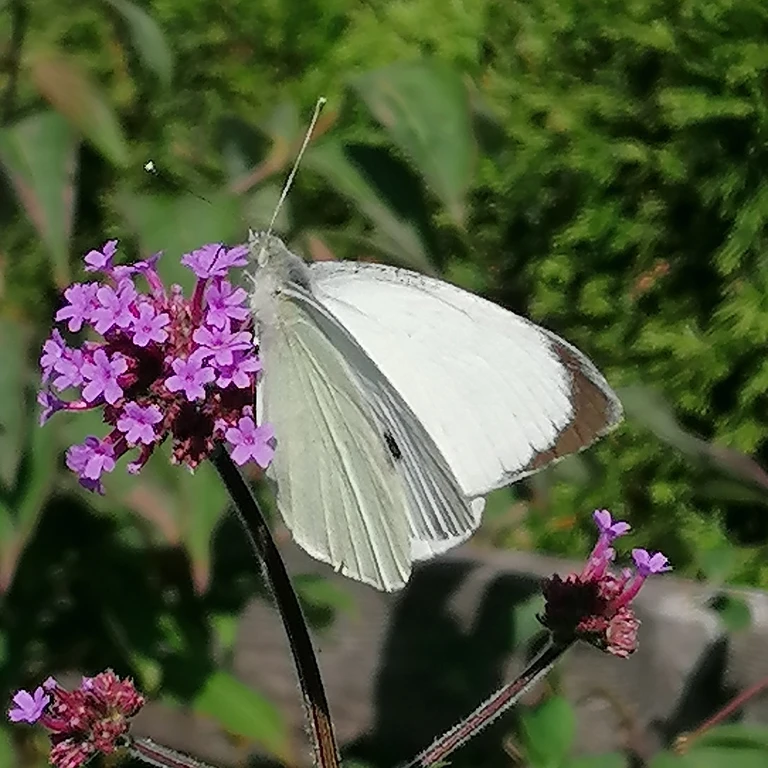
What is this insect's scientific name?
Pieris brassicae
